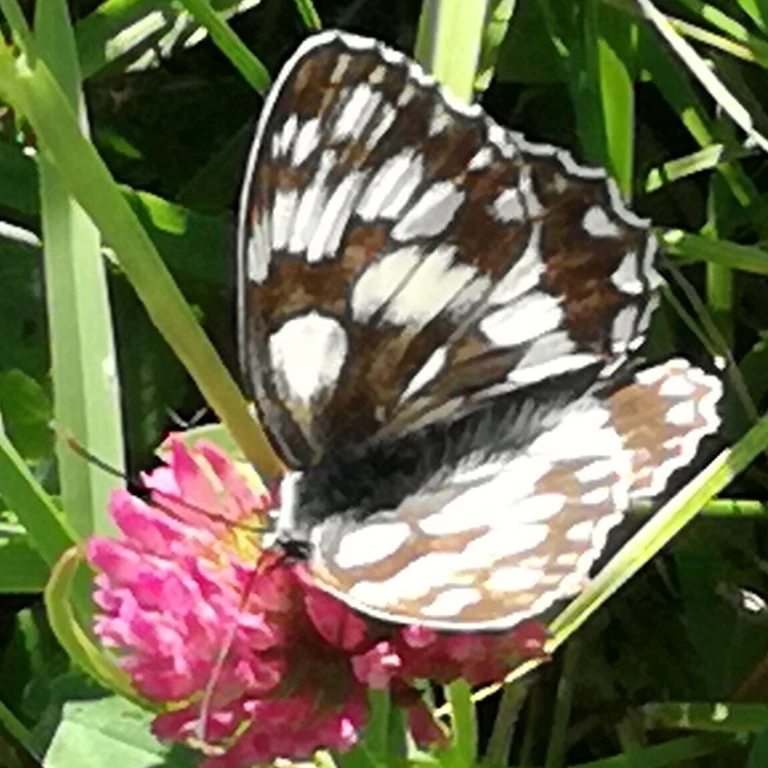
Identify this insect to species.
Melanargia galathea
